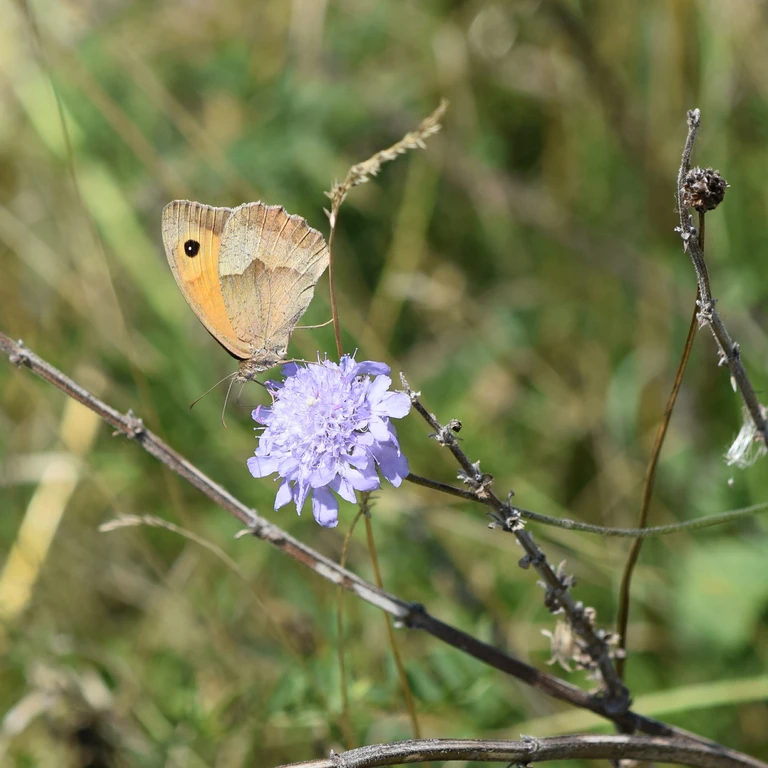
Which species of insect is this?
Maniola jurtina
